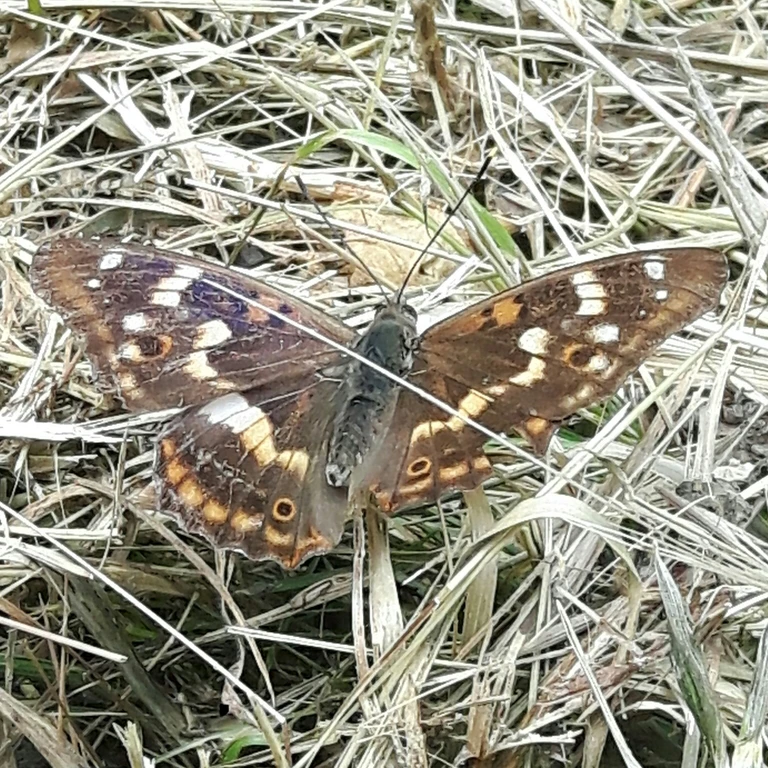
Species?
Apatura ilia
